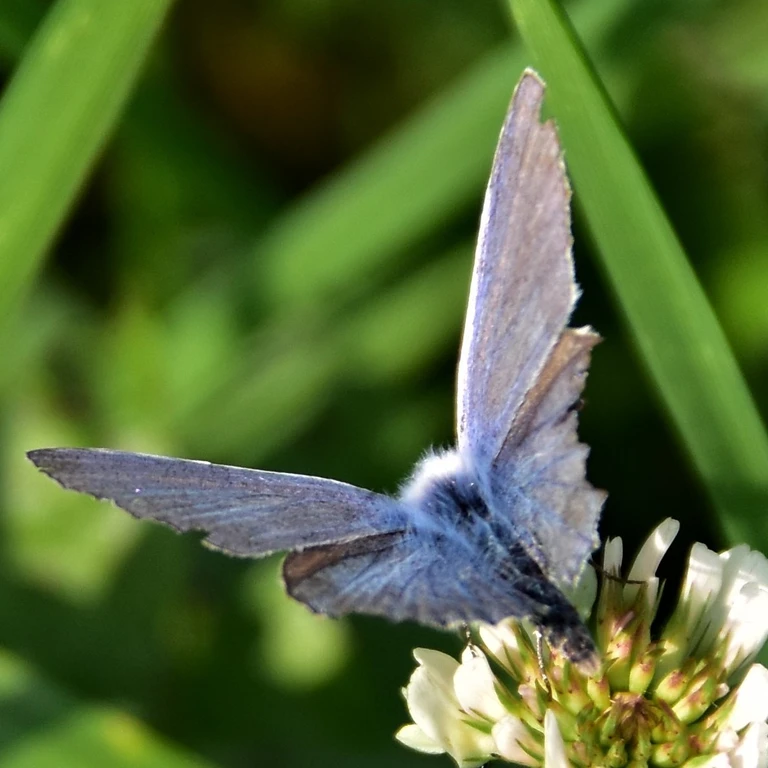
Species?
Polyommatus icarus
